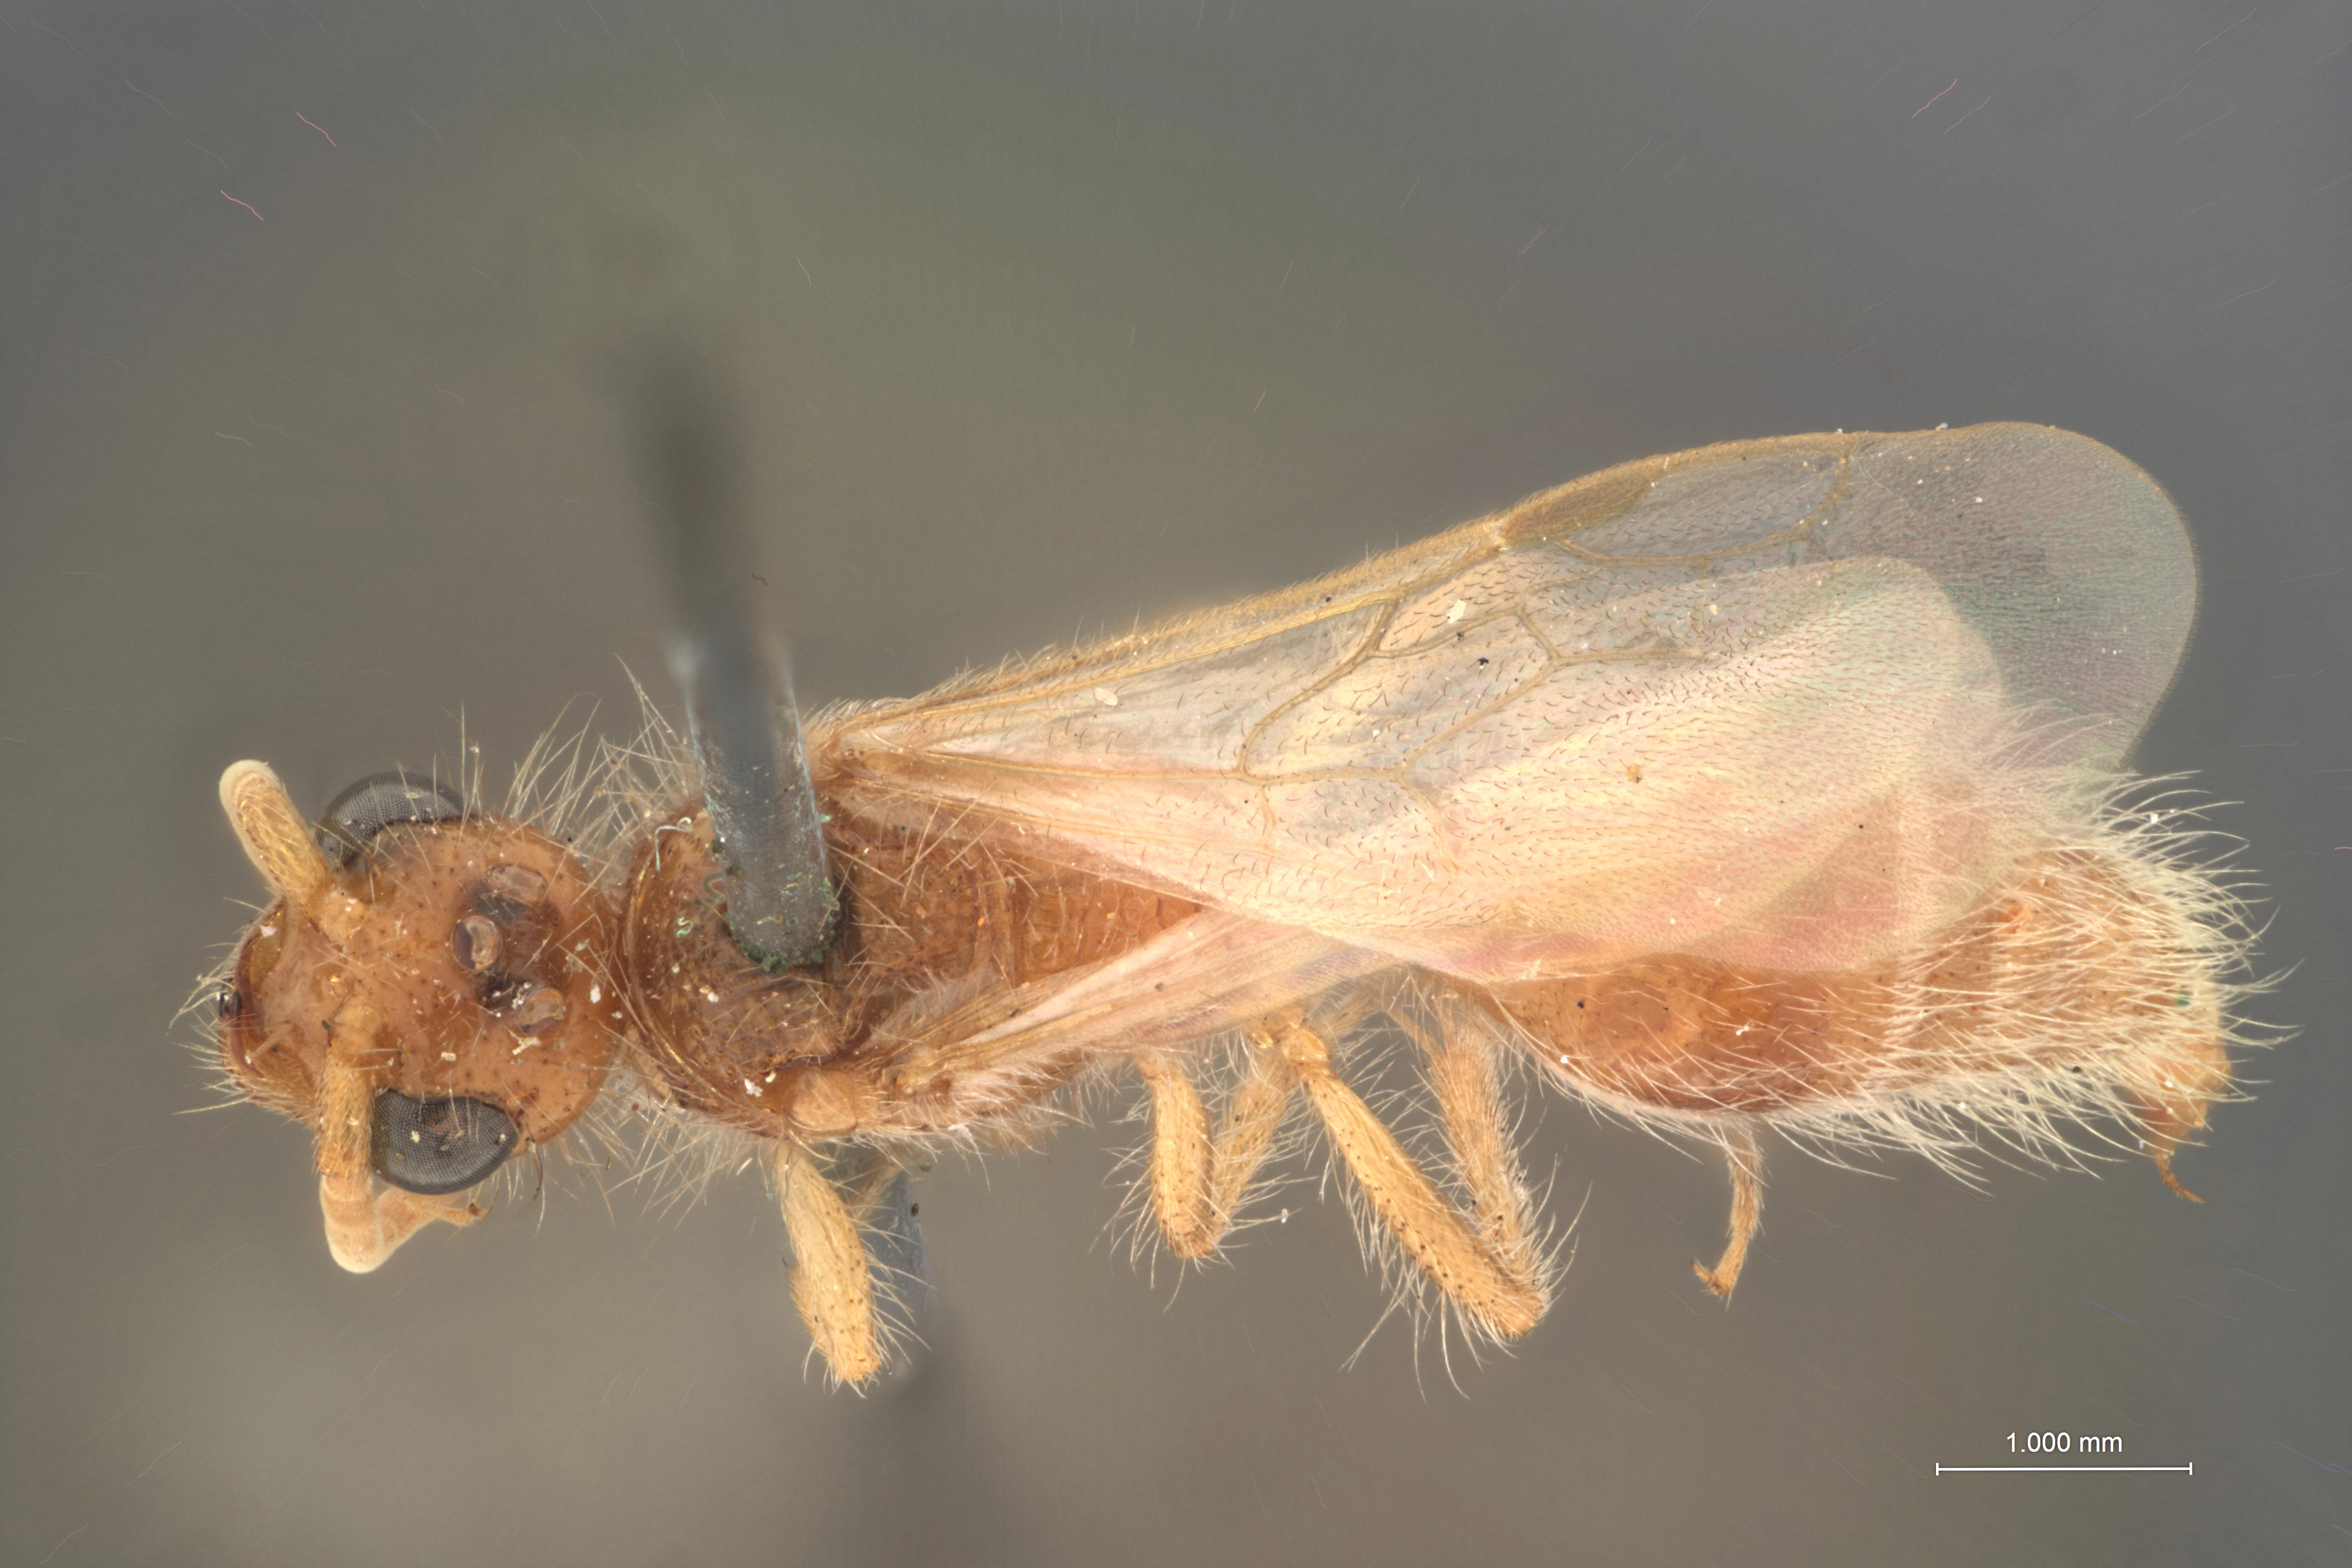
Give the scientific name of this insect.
Mutilla hamata
